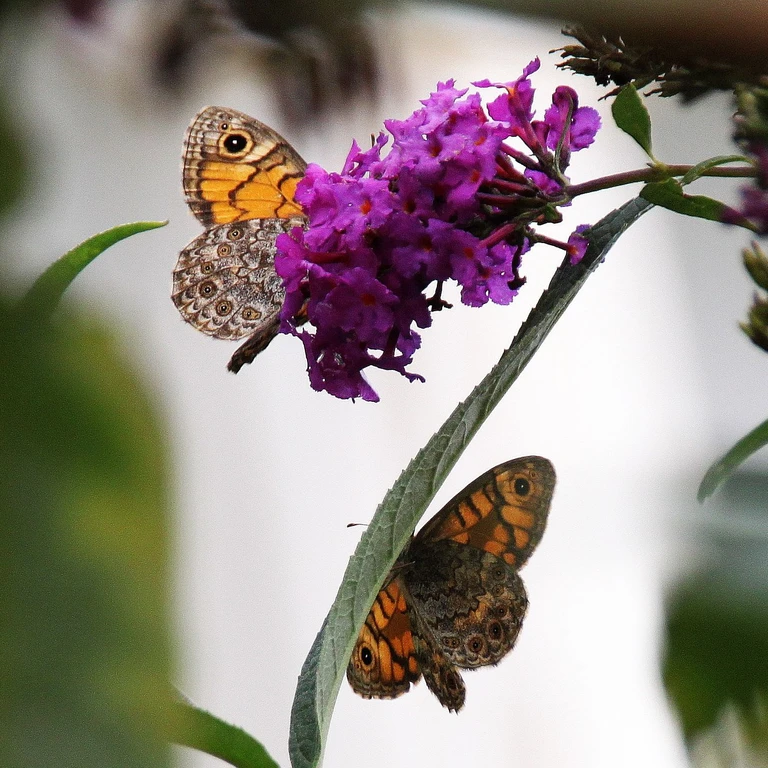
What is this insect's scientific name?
Lasiommata megera (also Pararge megera)
